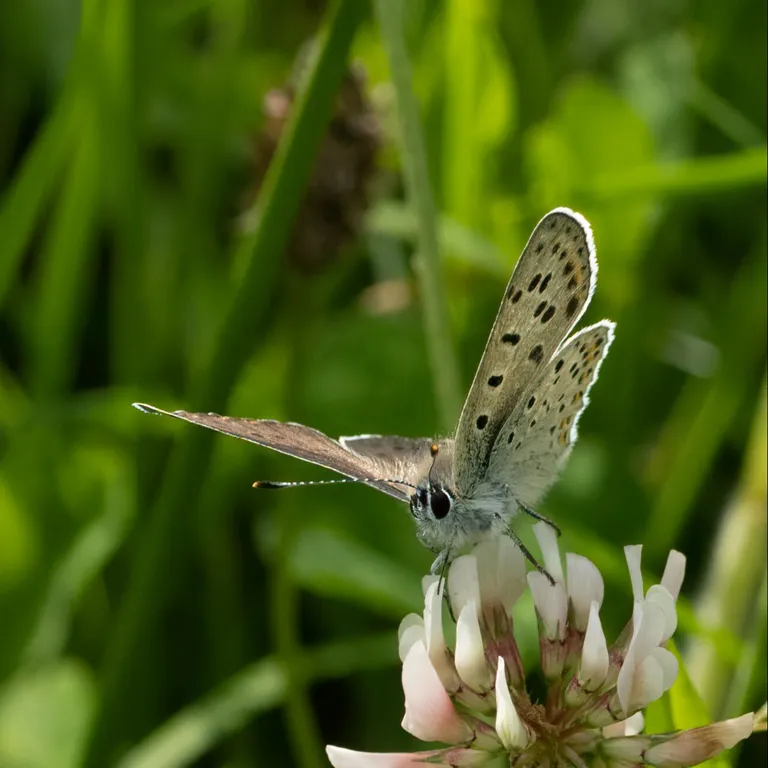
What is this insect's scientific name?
Lycaena tityrus (also Loweia tityrus)
